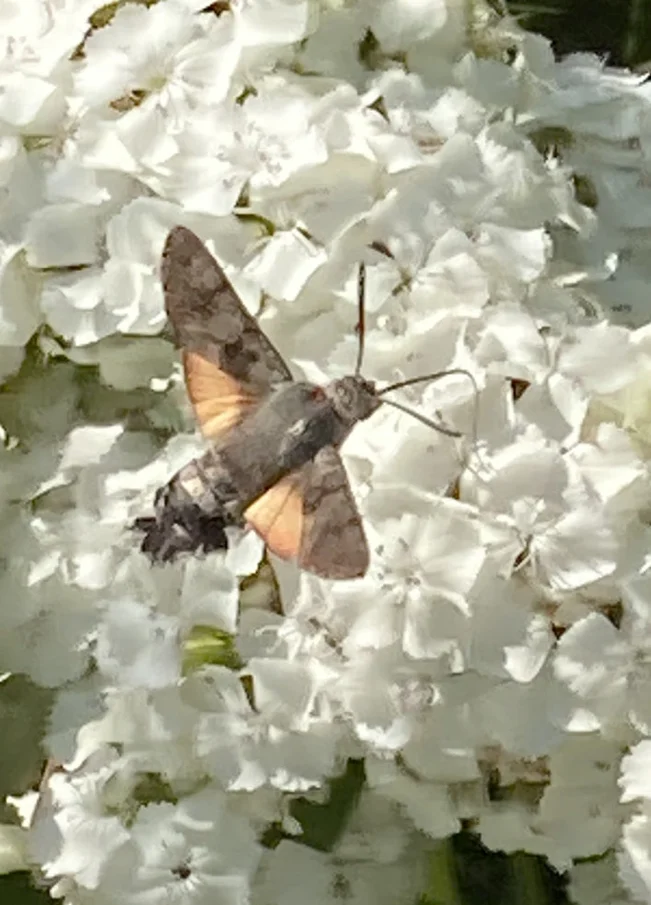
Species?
Macroglossum stellatarum
